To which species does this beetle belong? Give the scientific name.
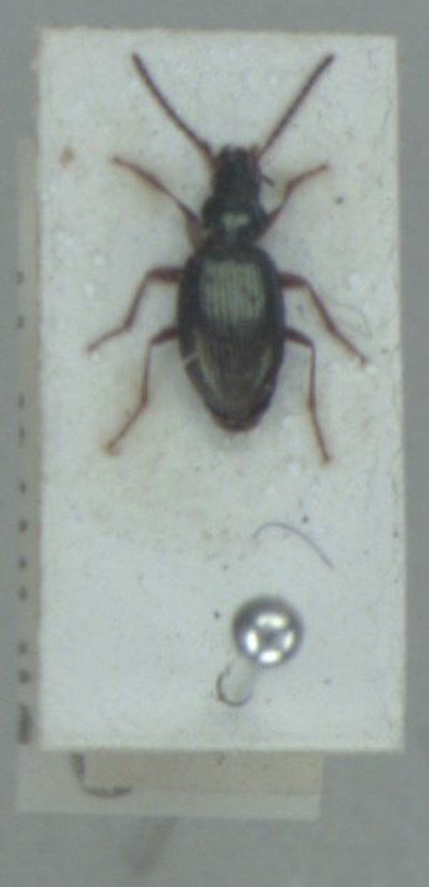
Bembidion stephensii
